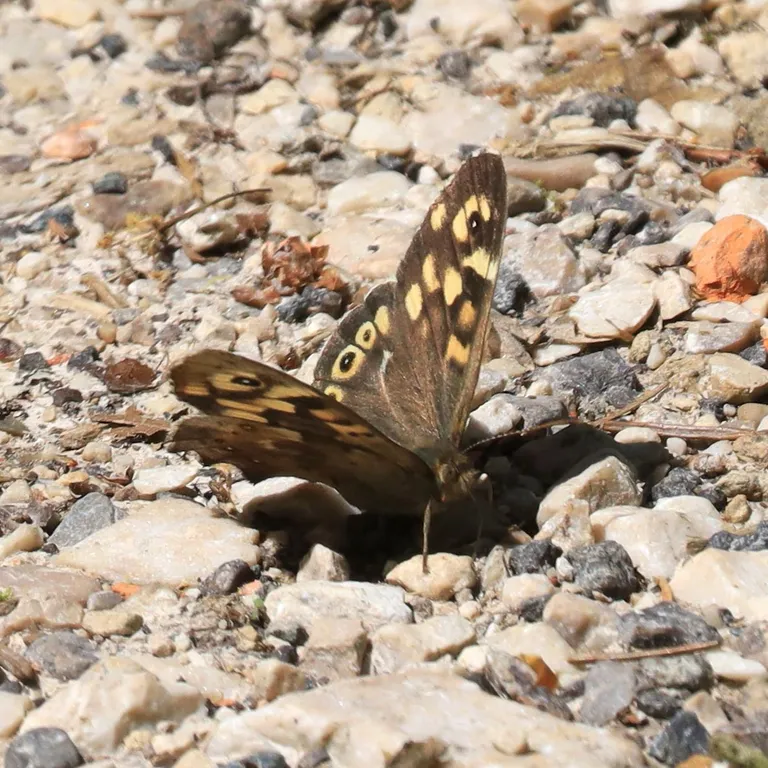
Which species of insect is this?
Pararge aegeria
